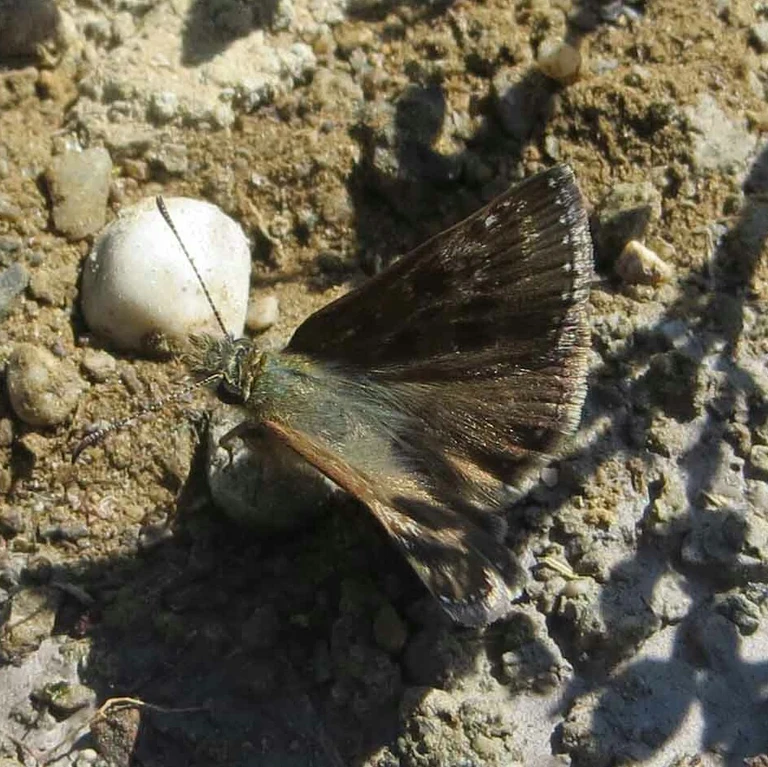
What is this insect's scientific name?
Erynnis tages
